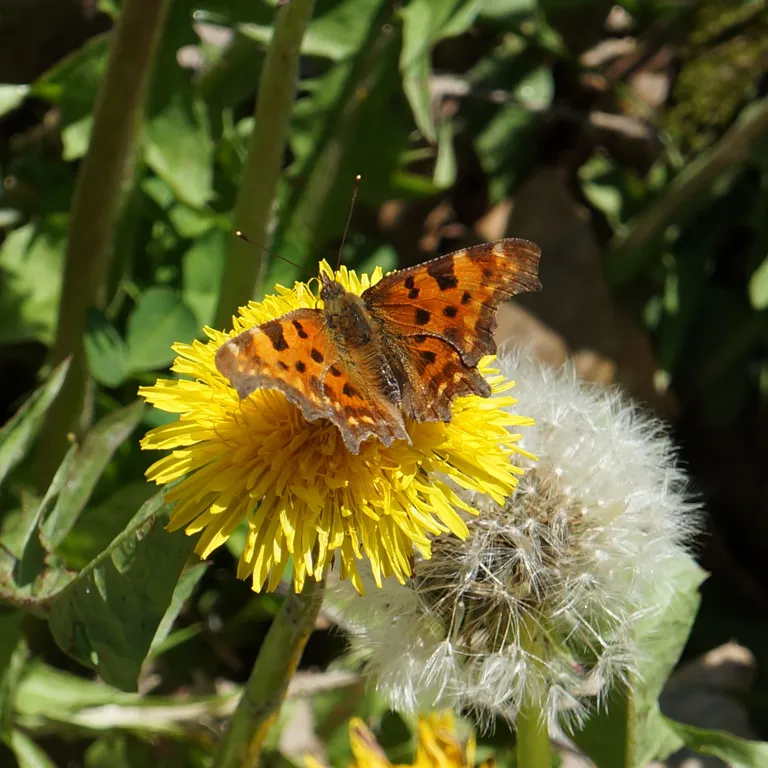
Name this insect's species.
Polygonia c-album
